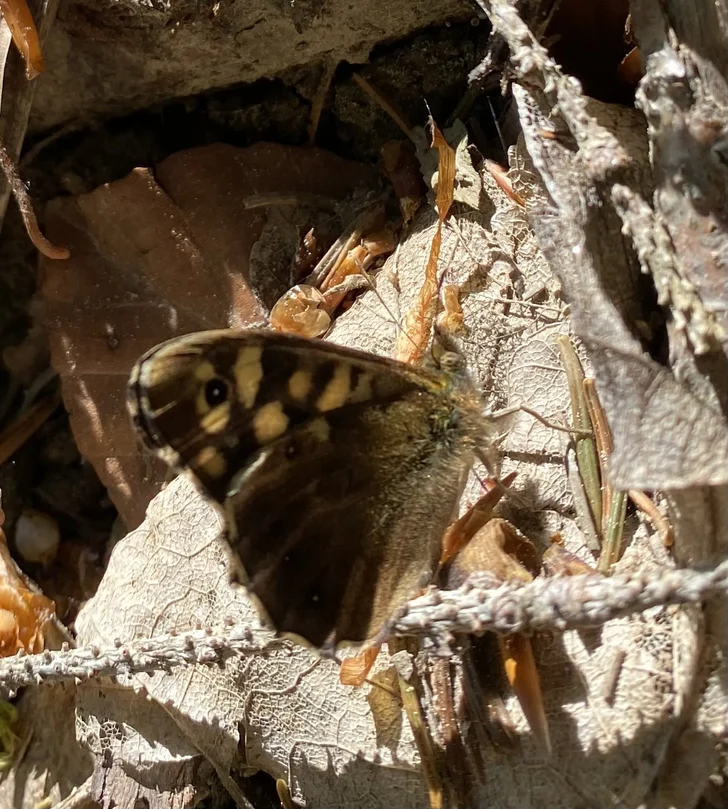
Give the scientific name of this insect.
Pararge aegeria
